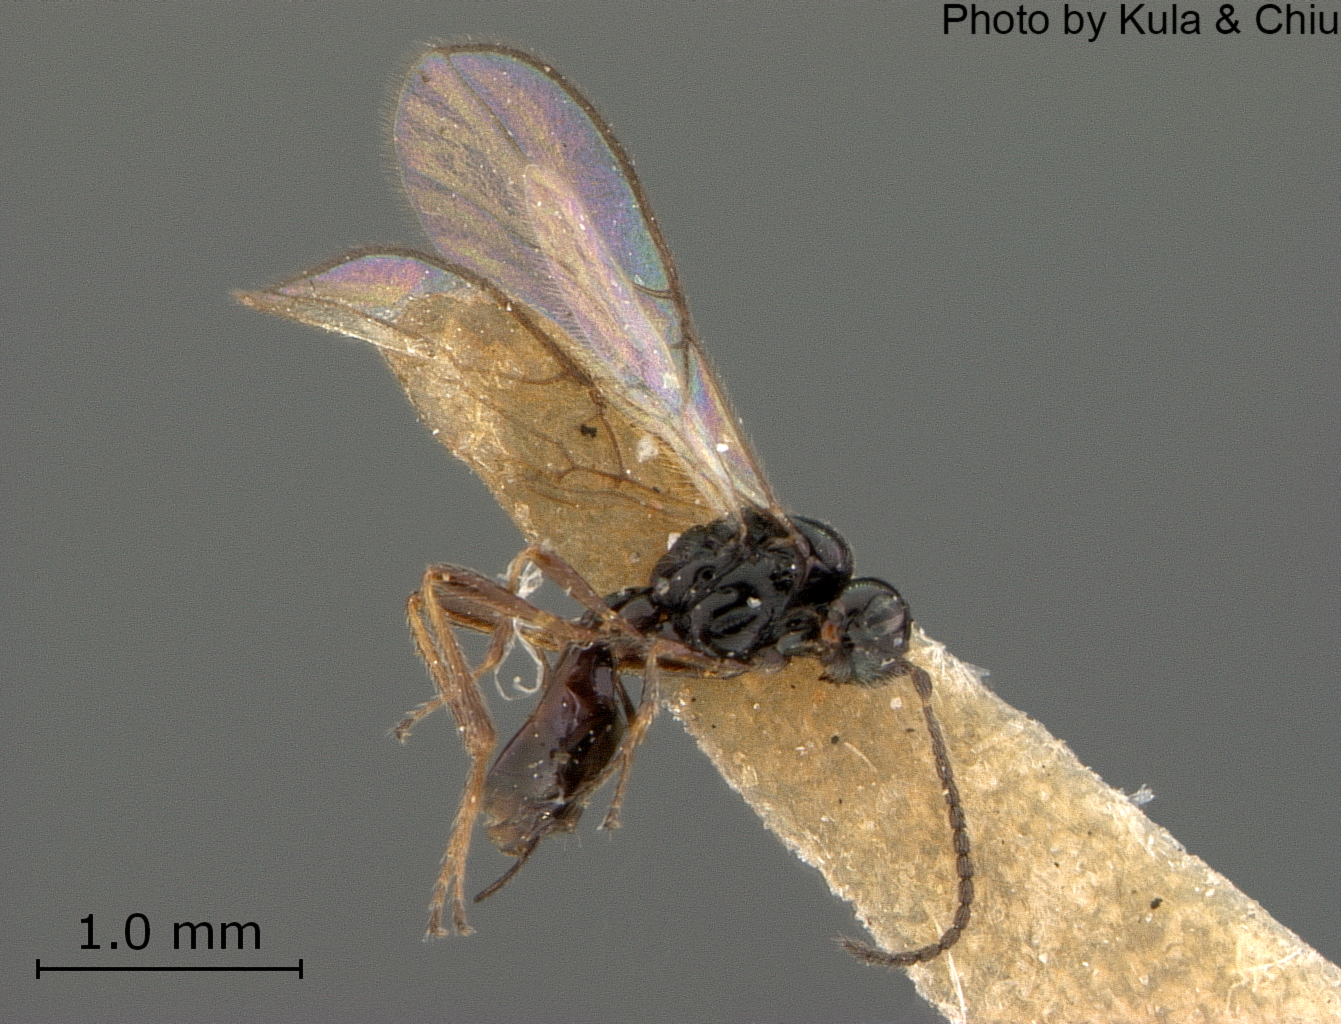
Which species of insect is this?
Synaldis alfalfae
